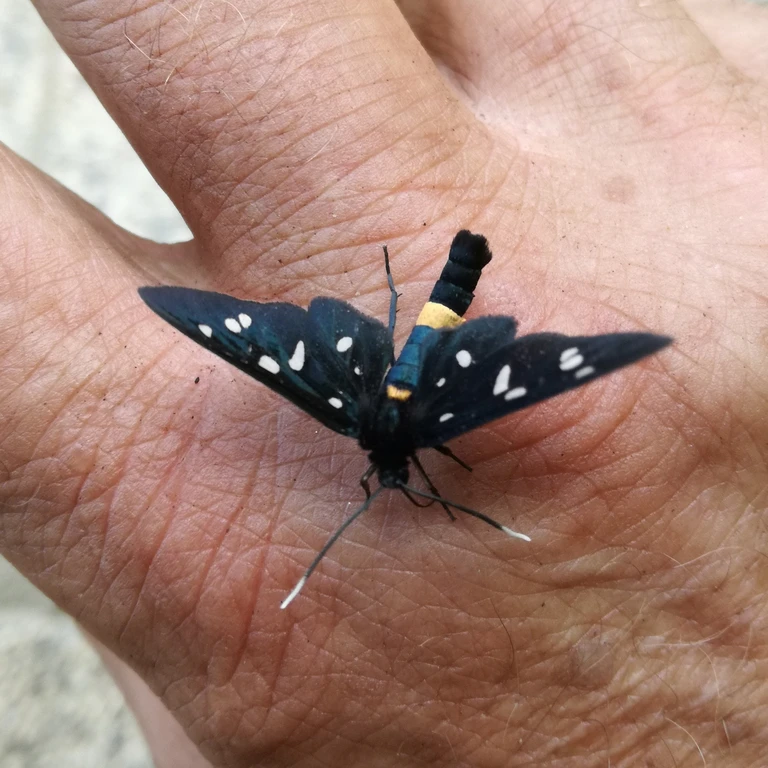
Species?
Amata phegea
